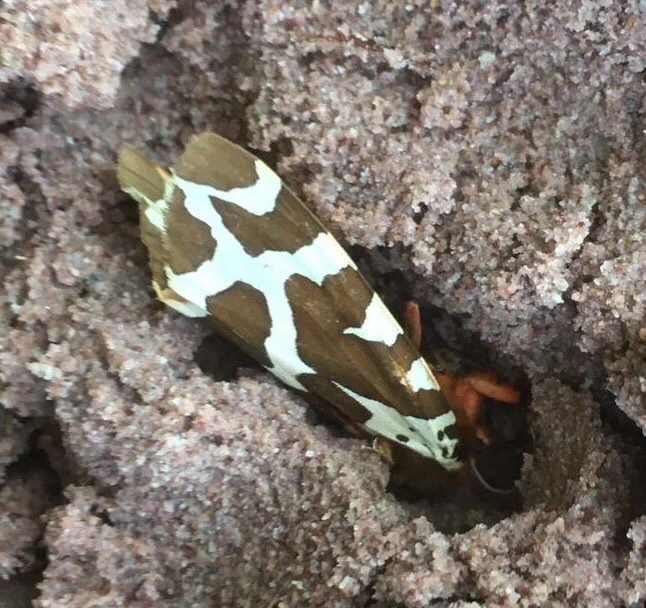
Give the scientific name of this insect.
Arctia caja
